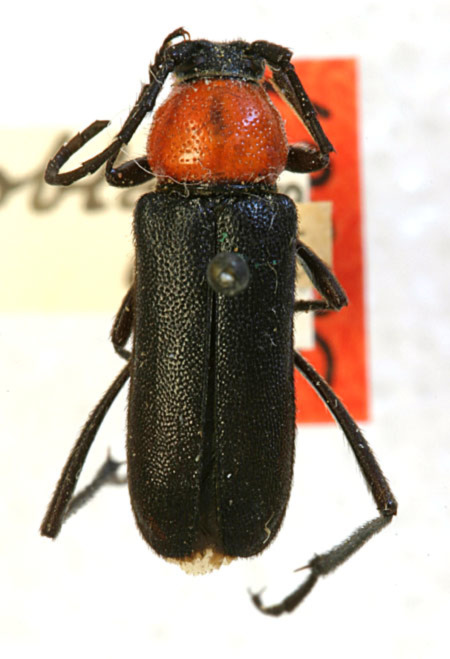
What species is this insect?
Batyle ignicollis (also Batyle oblonga)
